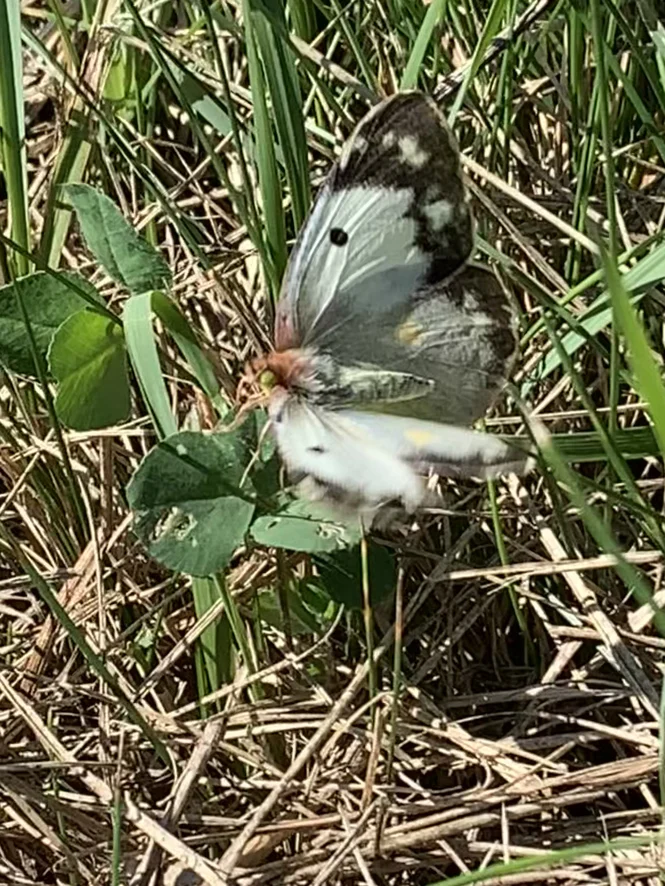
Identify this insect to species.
Colias croceus
